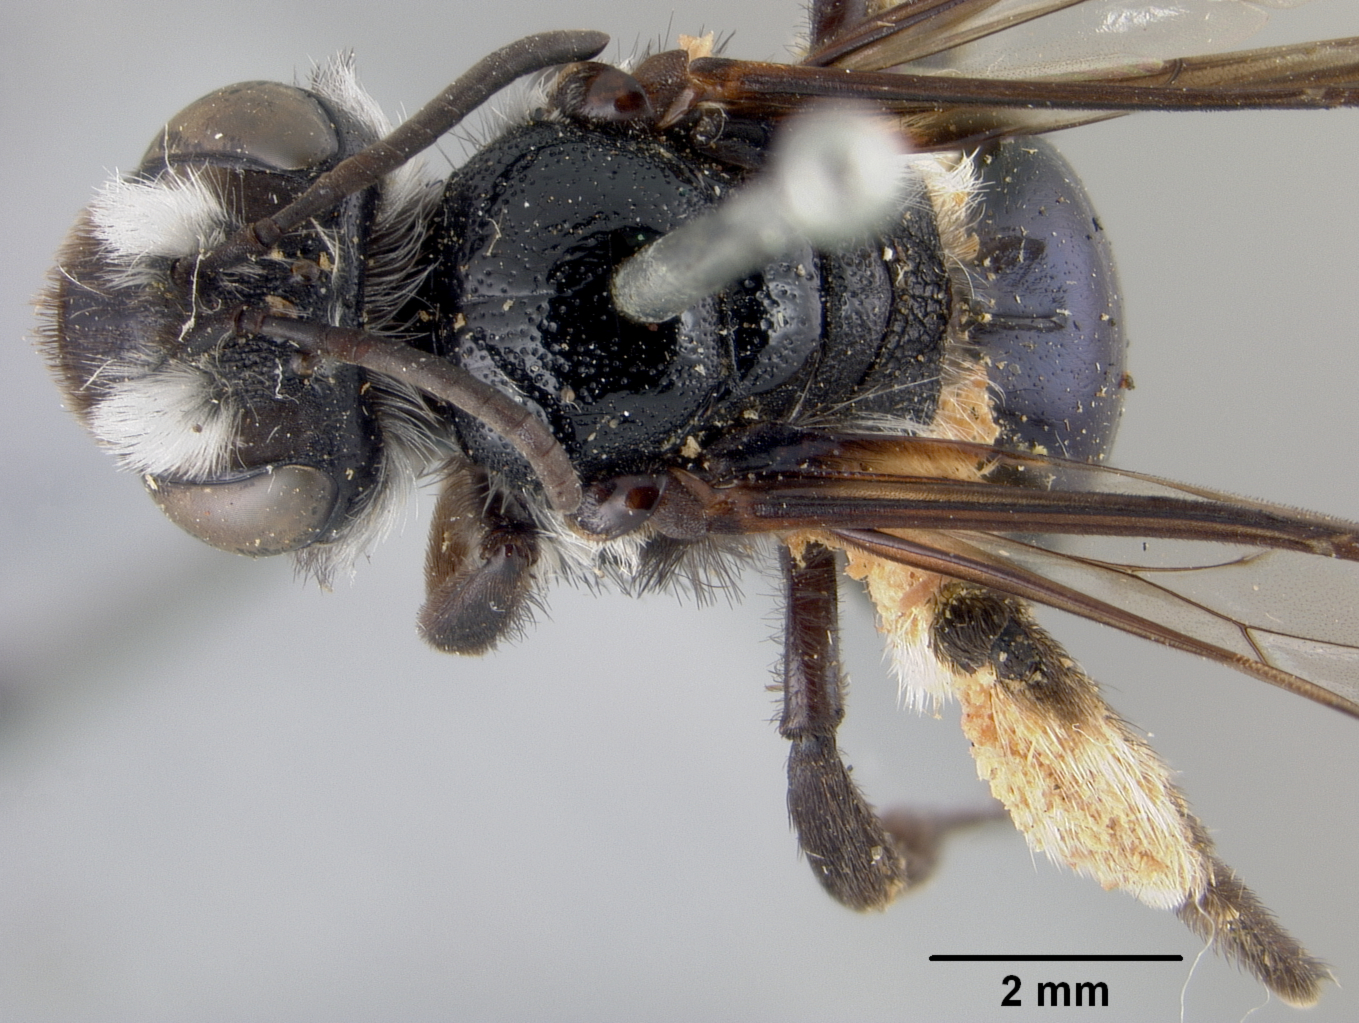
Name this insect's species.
Andrena hemicyanea
